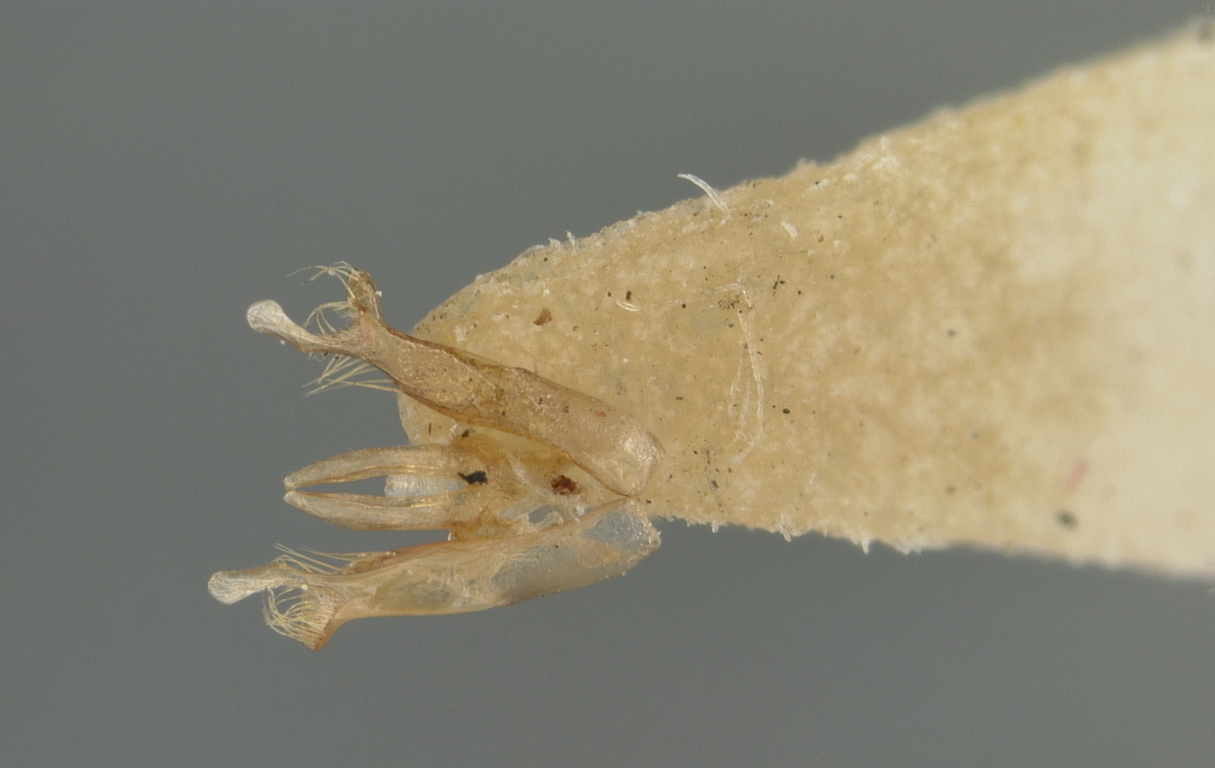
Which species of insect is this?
Osmia odontogaster
